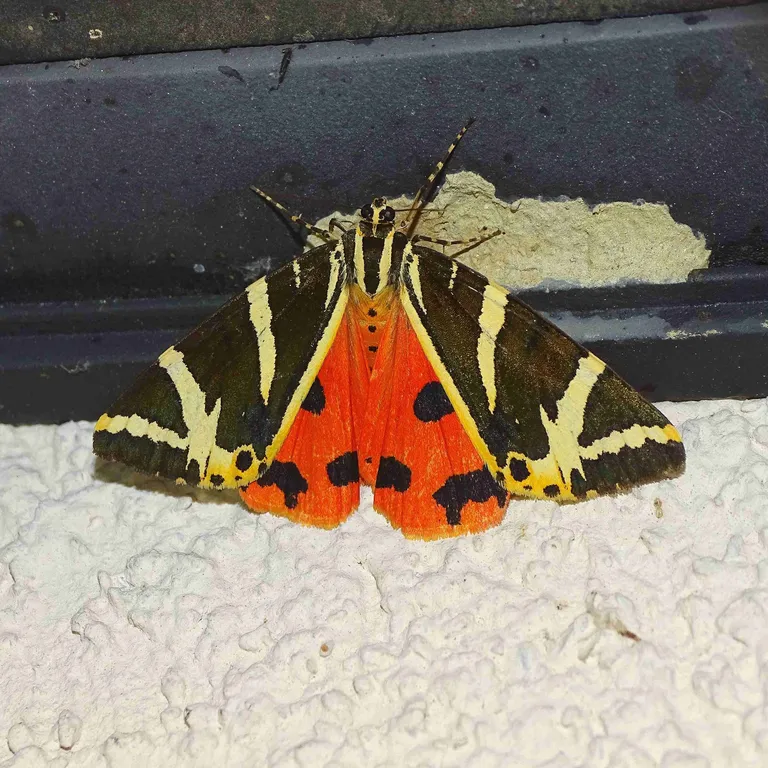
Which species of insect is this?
Euplagia quadripunctaria
